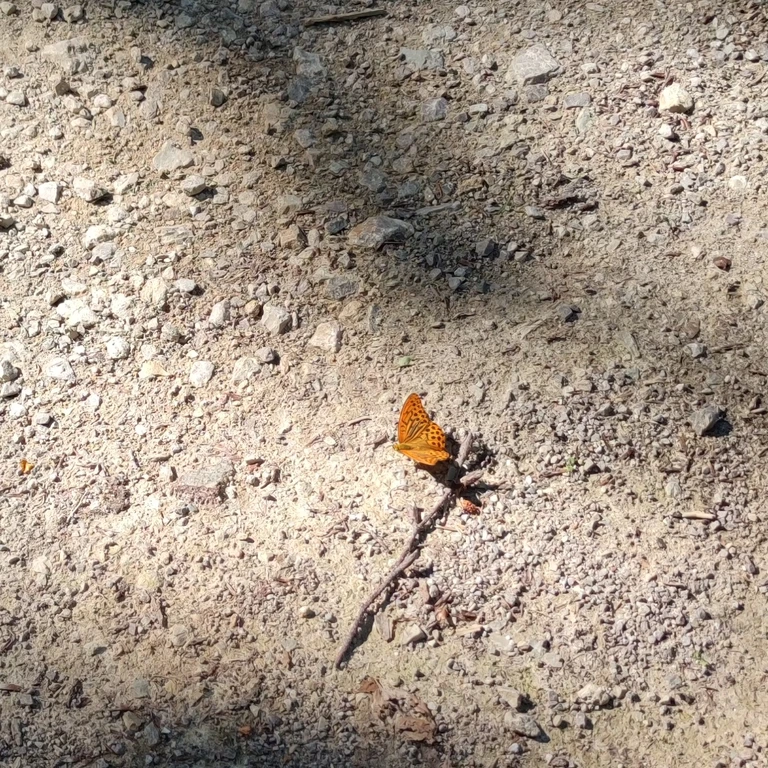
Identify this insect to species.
Argynnis paphia
